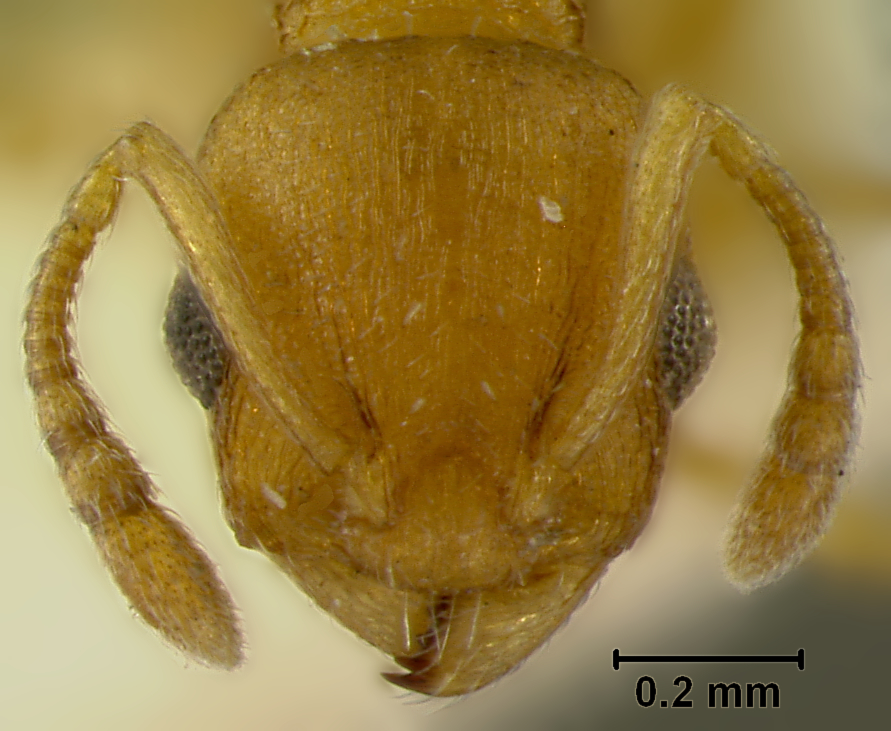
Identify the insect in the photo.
Leptothorax foveata
